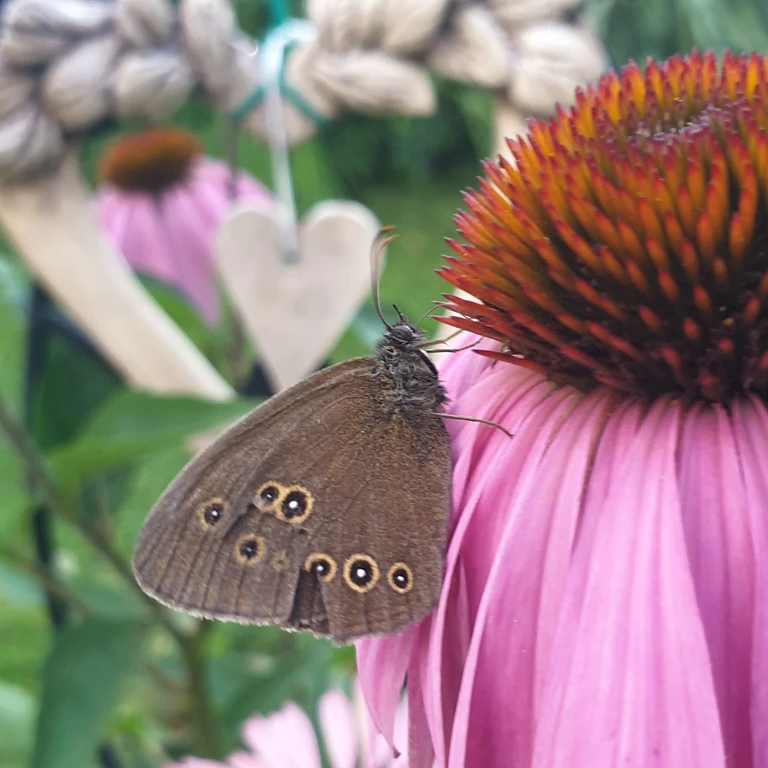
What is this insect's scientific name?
Aphantopus hyperantus
